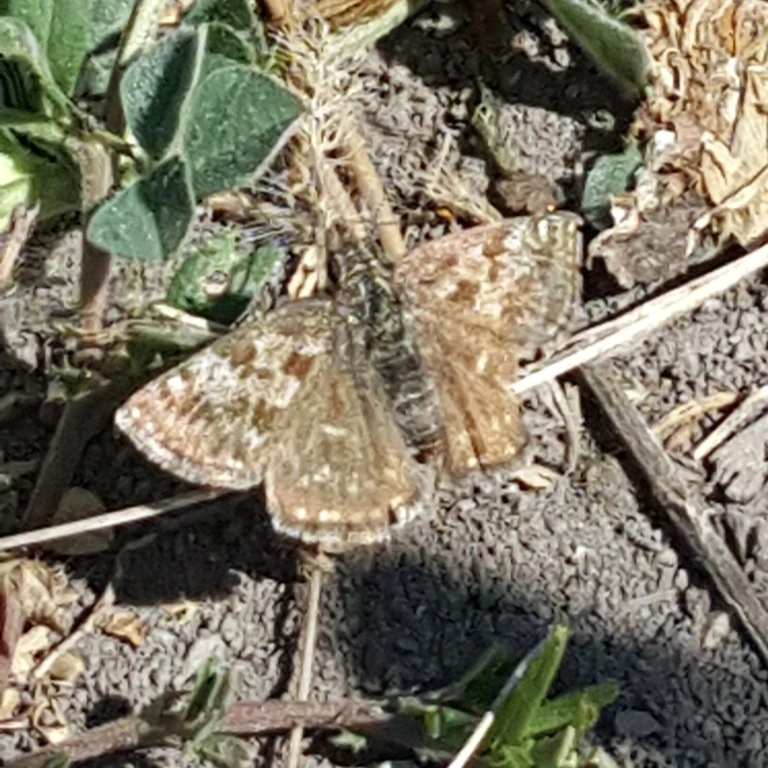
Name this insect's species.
Erynnis tages
